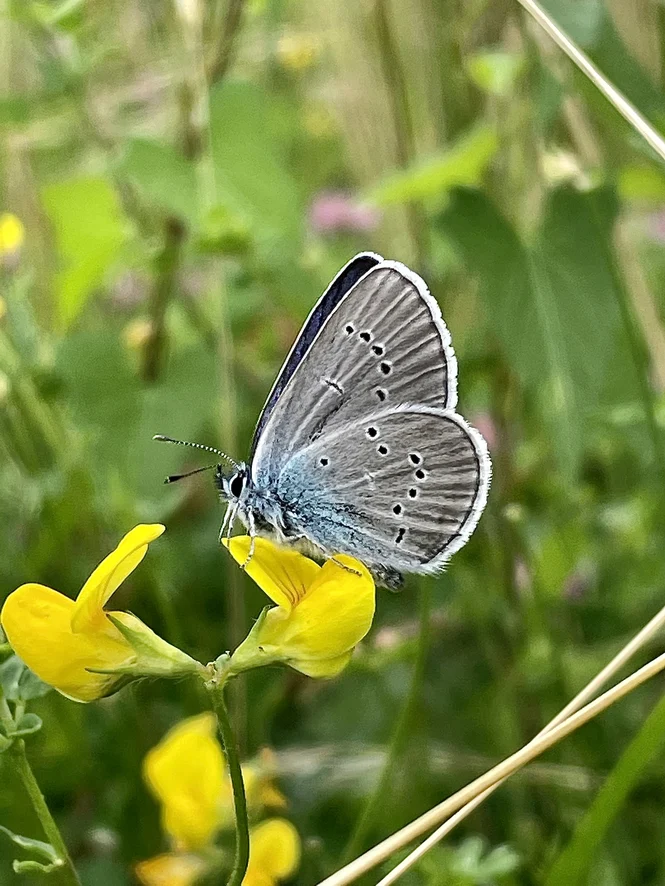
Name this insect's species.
Cyaniris semiargus
